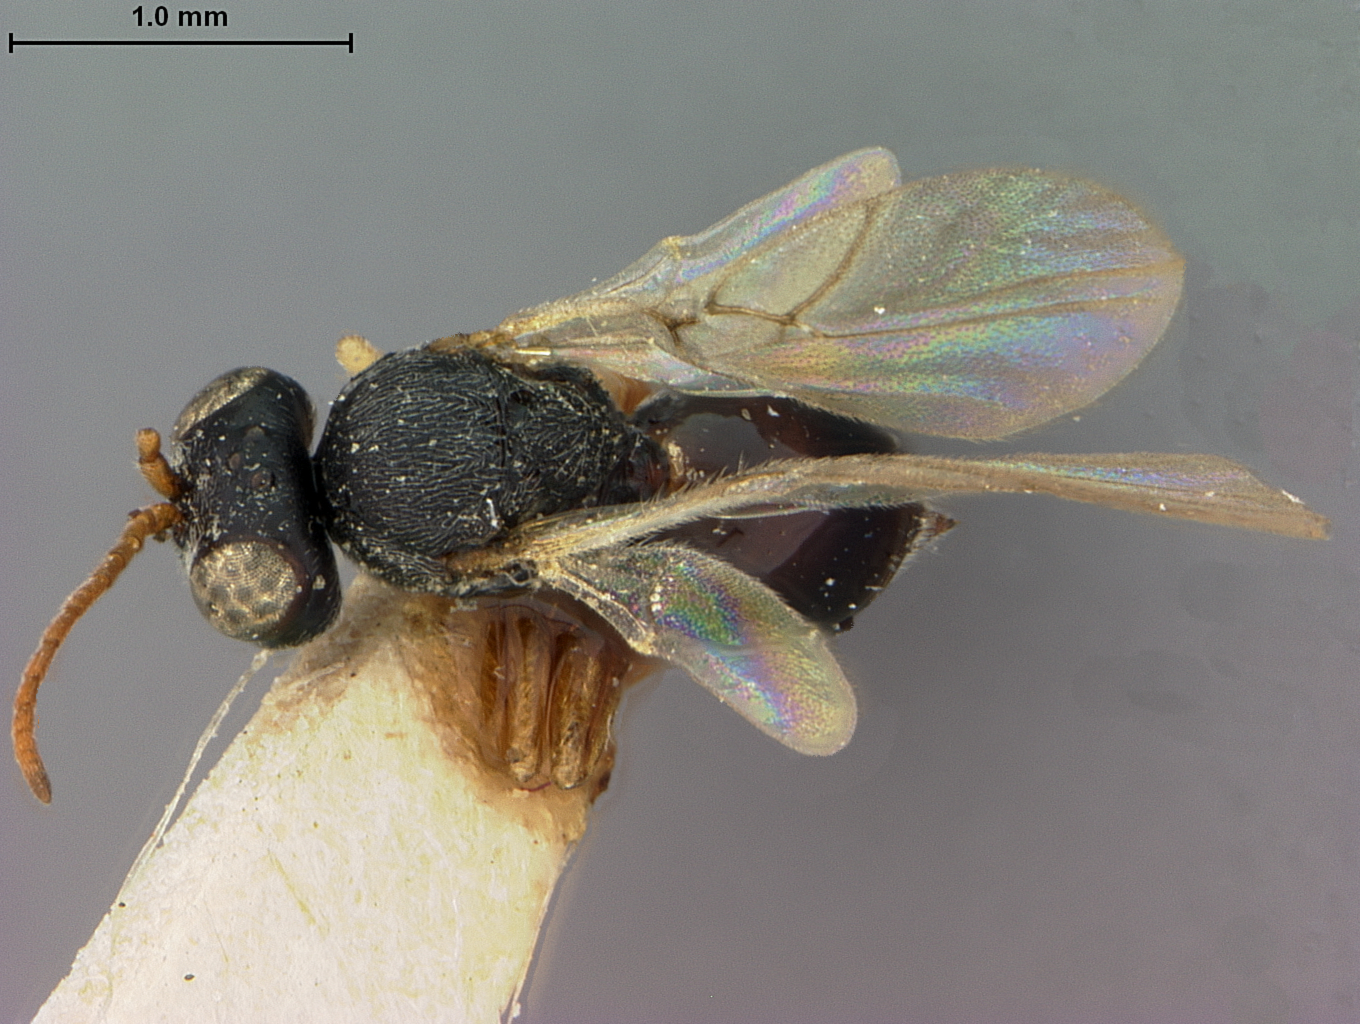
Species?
Periclistus arefactus
